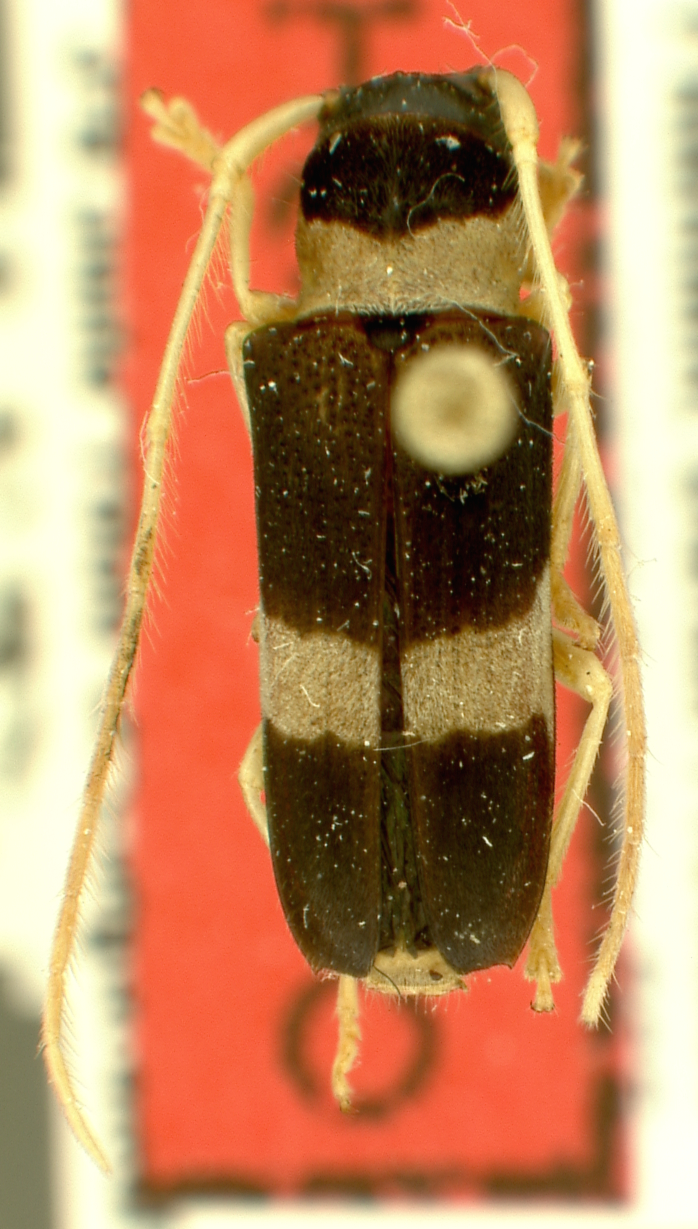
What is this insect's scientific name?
Unaporanga cincta
